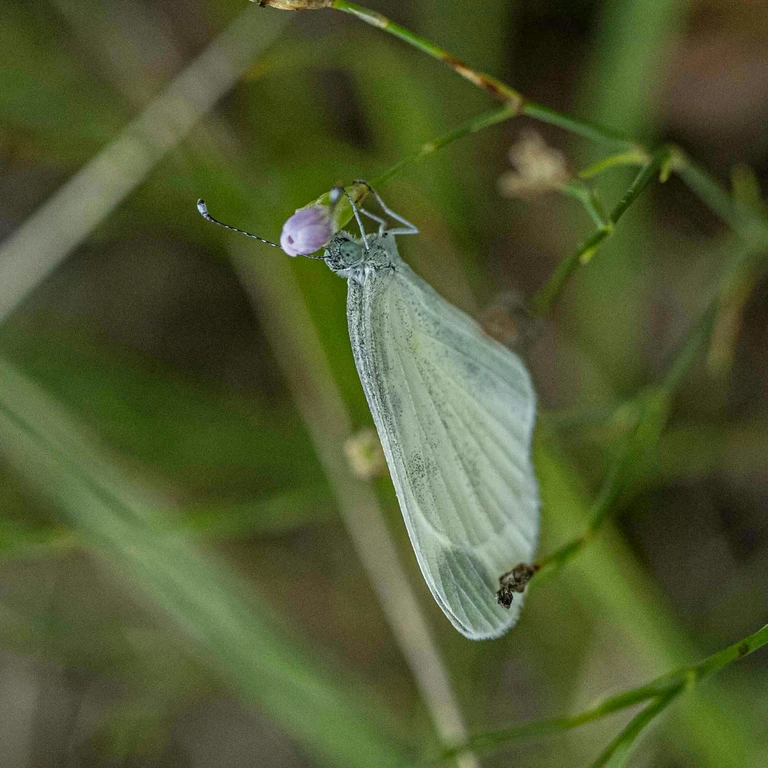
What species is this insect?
Leptidea sinapis/juvernica
